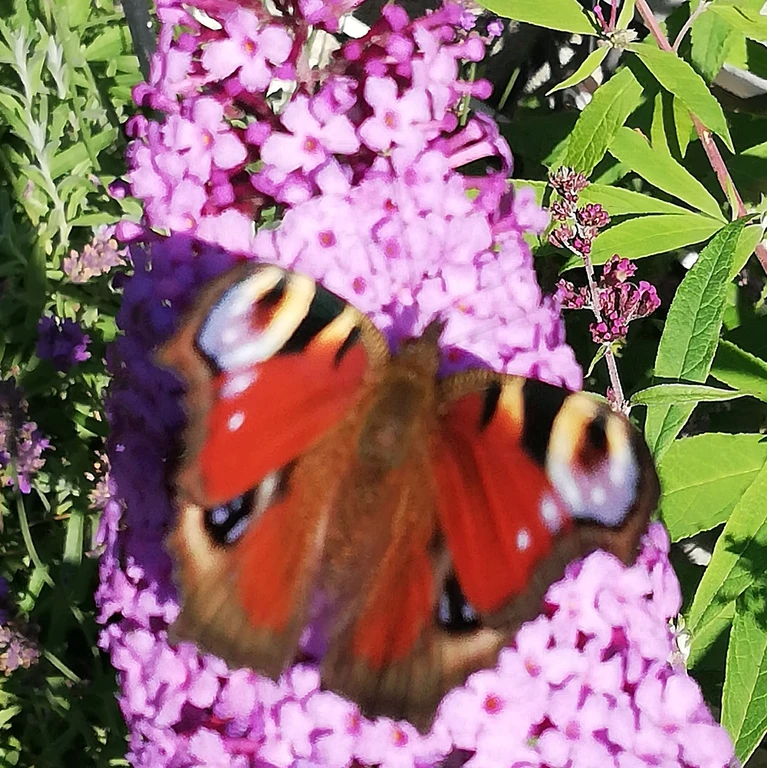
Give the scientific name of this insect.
Aglais io
